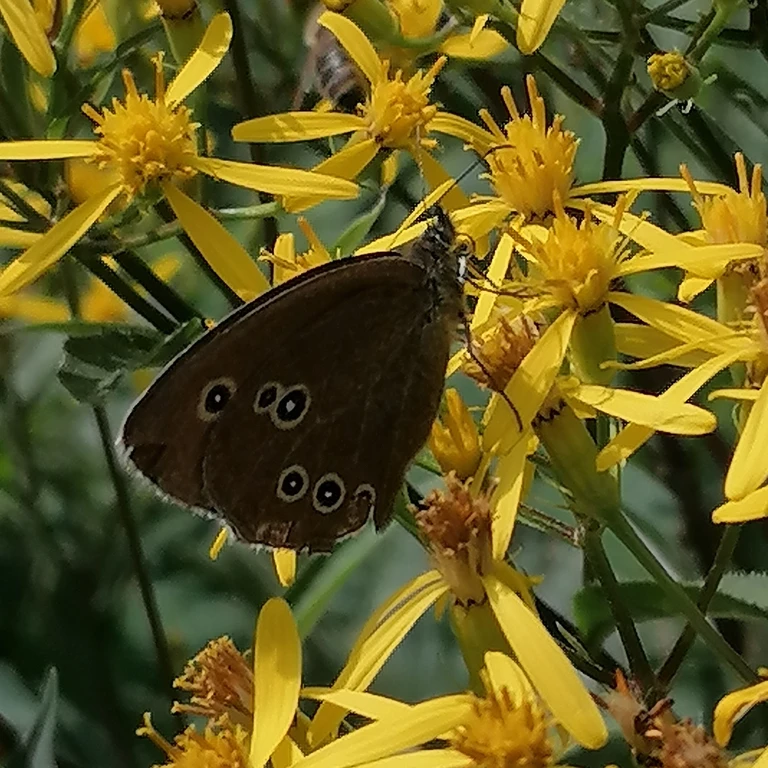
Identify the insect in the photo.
Aphantopus hyperantus
